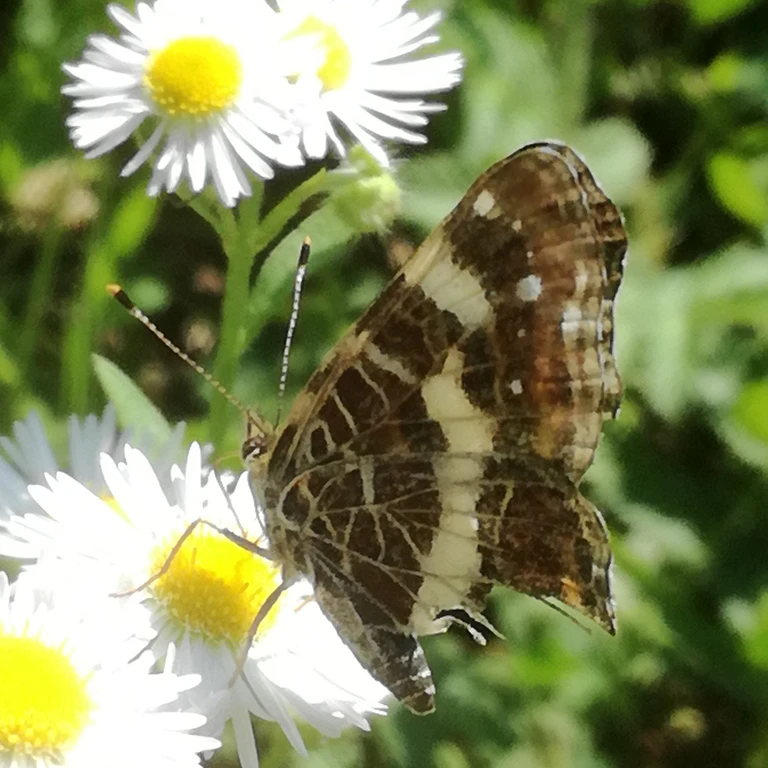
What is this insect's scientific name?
Araschnia levana
